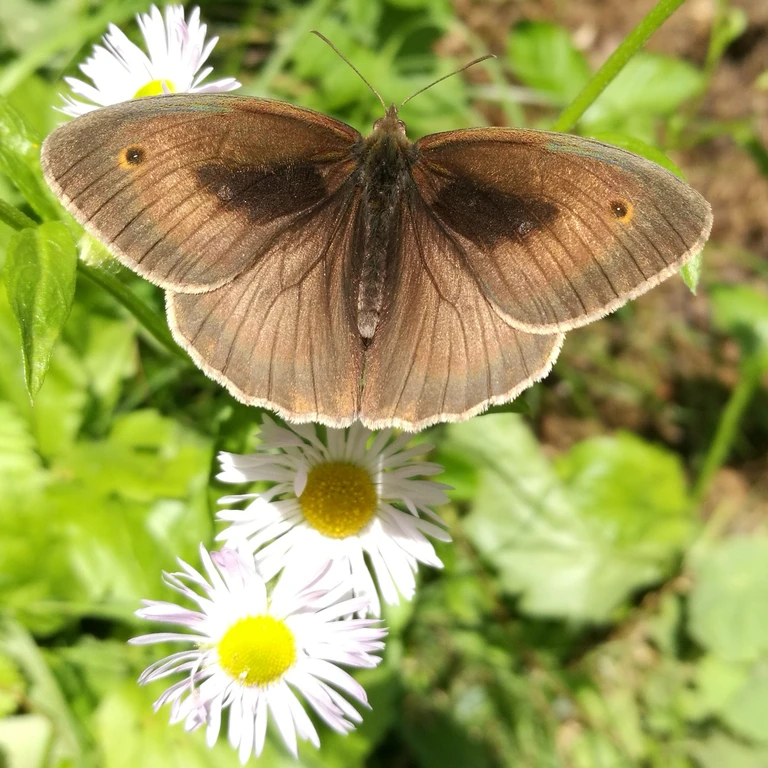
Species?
Maniola jurtina
